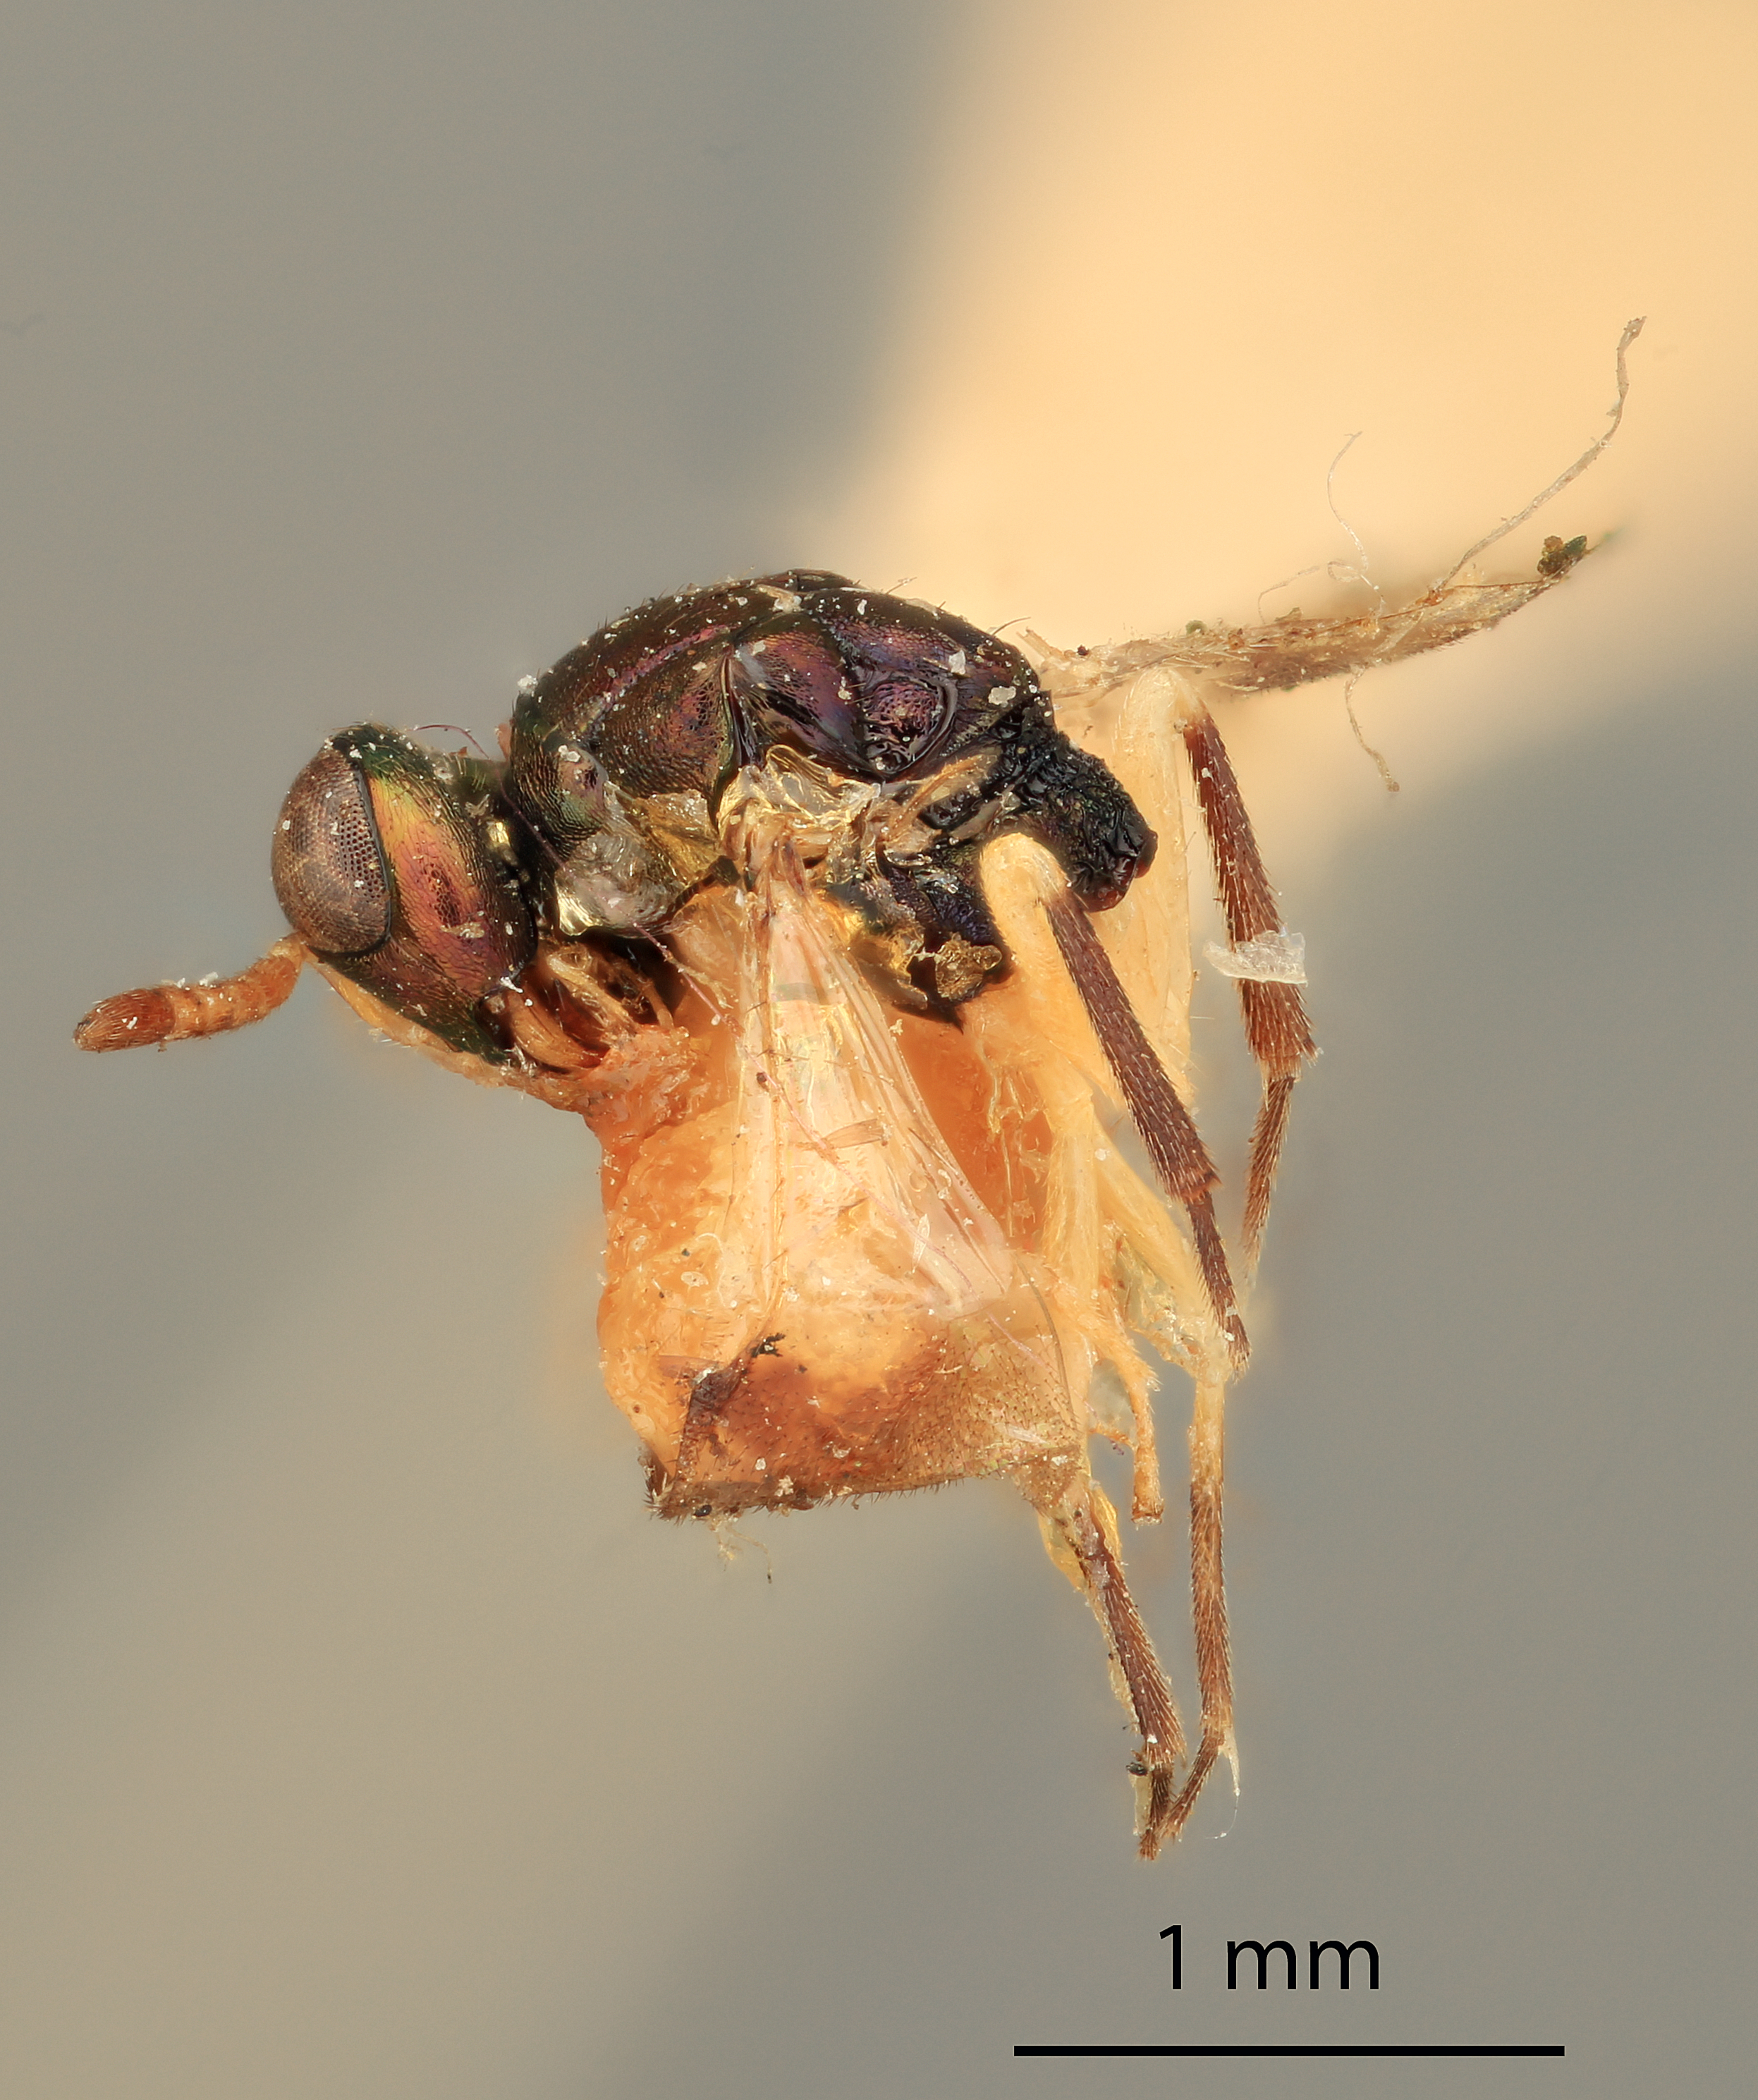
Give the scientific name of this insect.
Miscogaster anbormicolor
